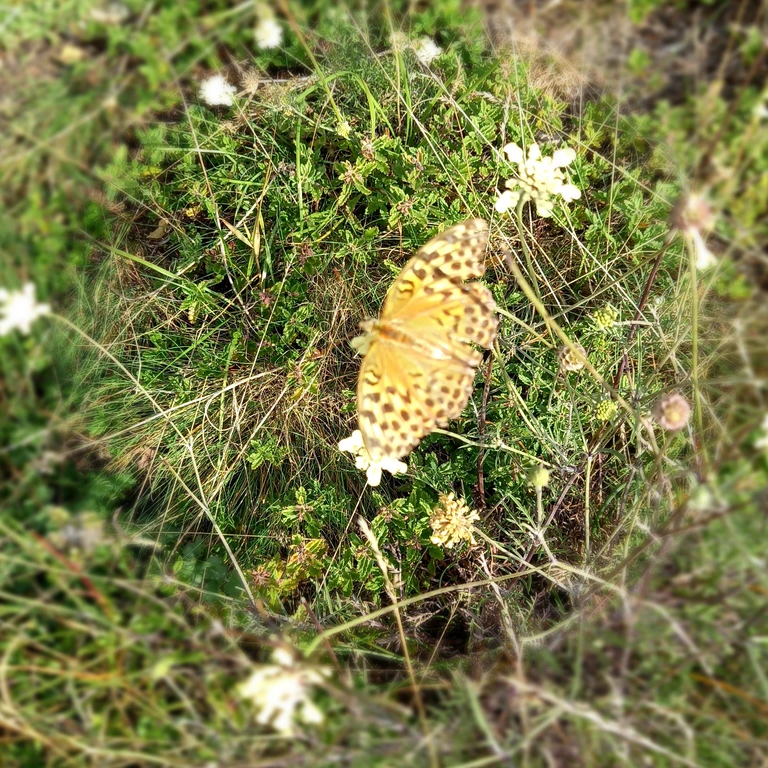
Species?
Argynnis paphia
